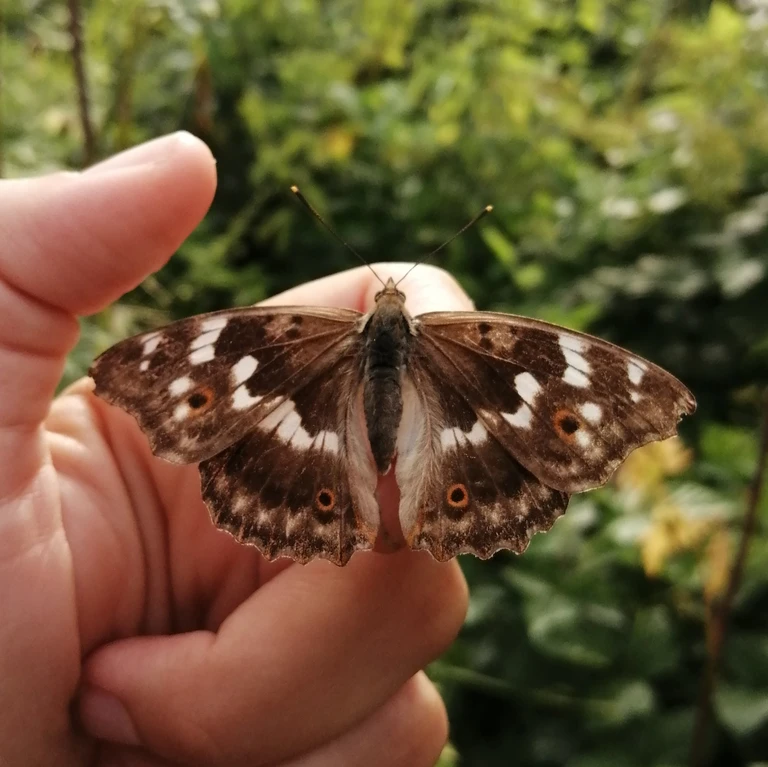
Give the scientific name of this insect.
Apatura ilia
